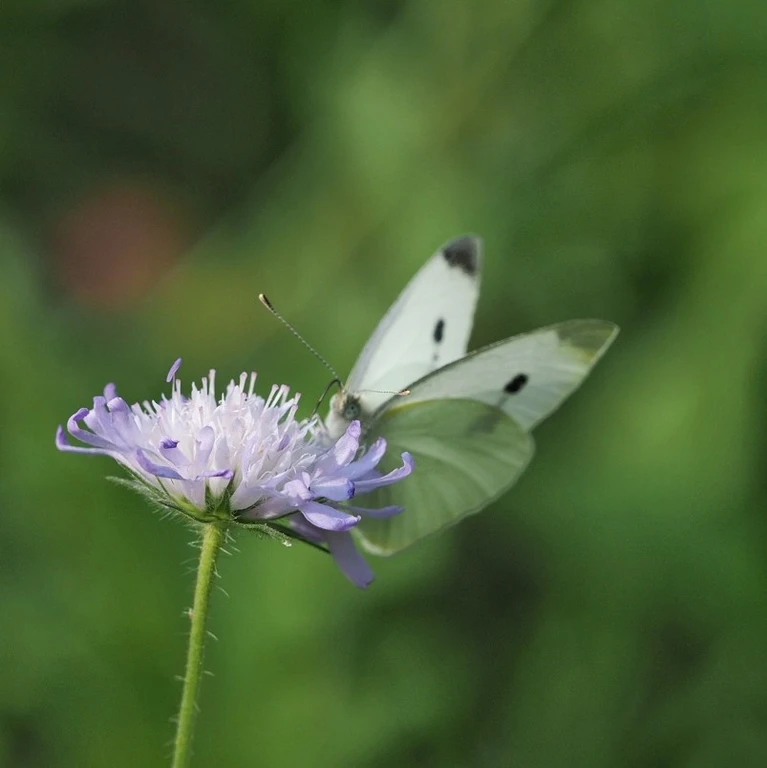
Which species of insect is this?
Pieris rapae
